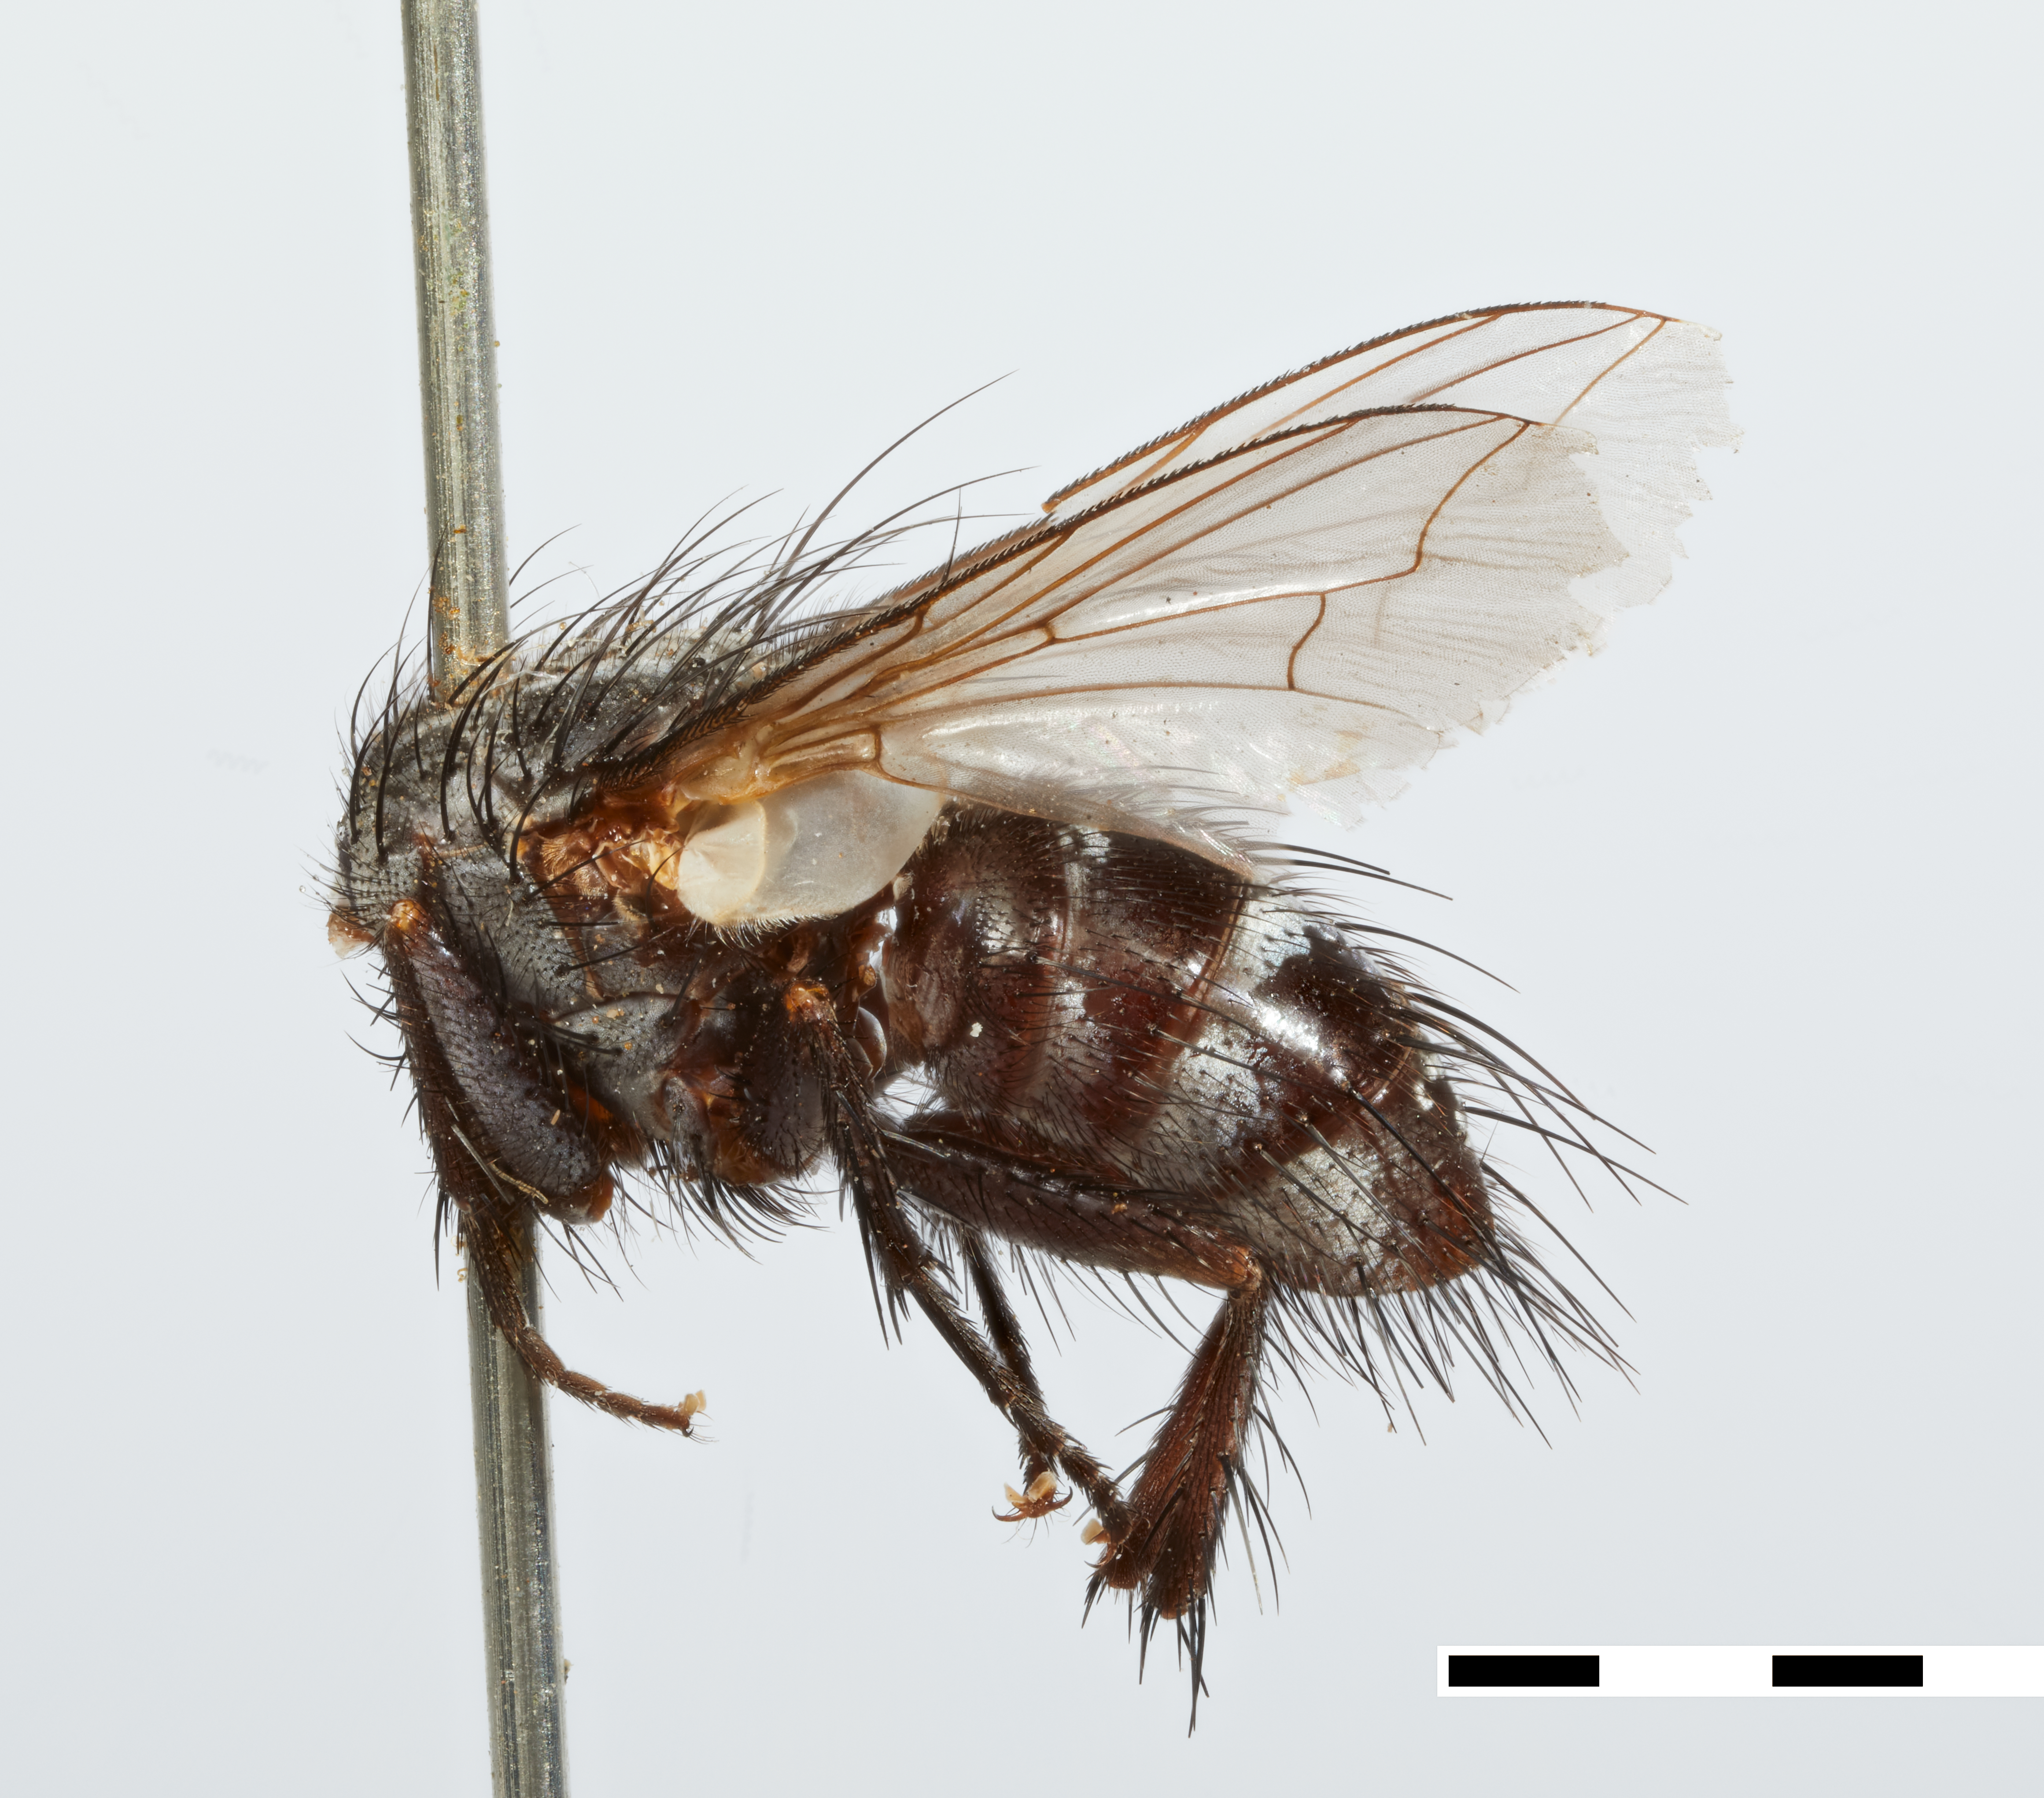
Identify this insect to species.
Euphorocera slossonae
